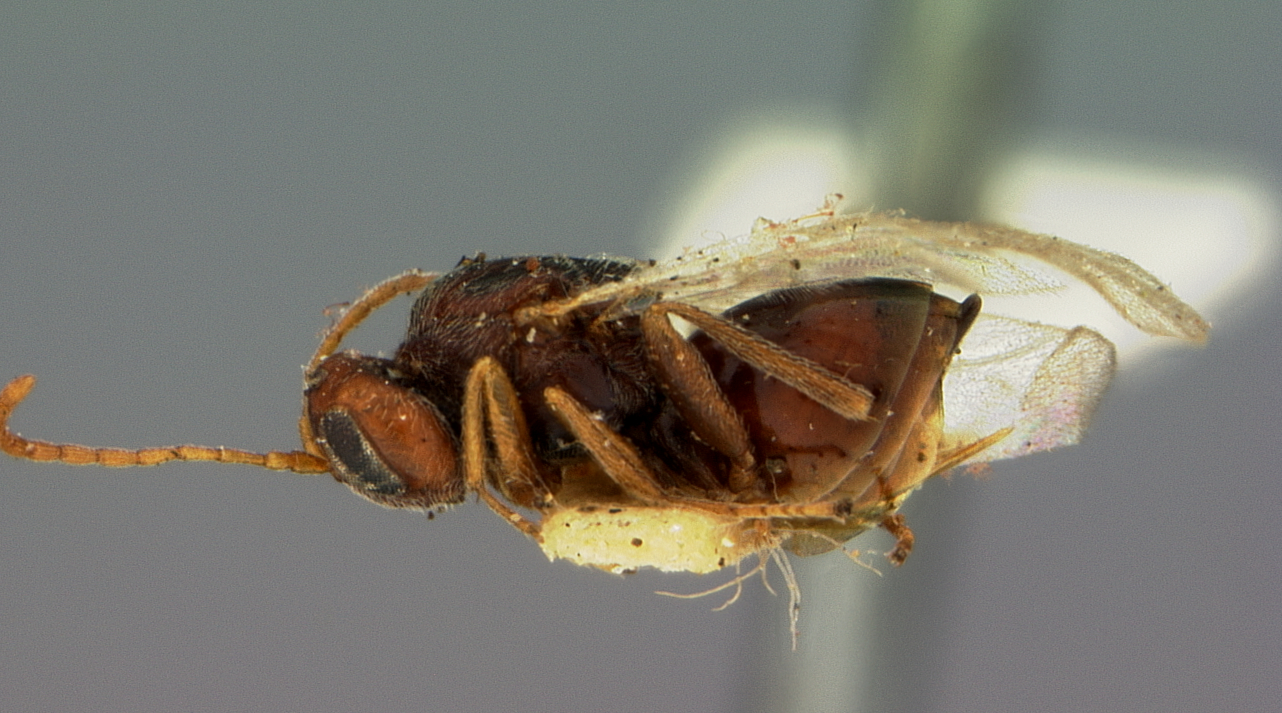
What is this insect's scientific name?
Callirhytis quinqueseptum
